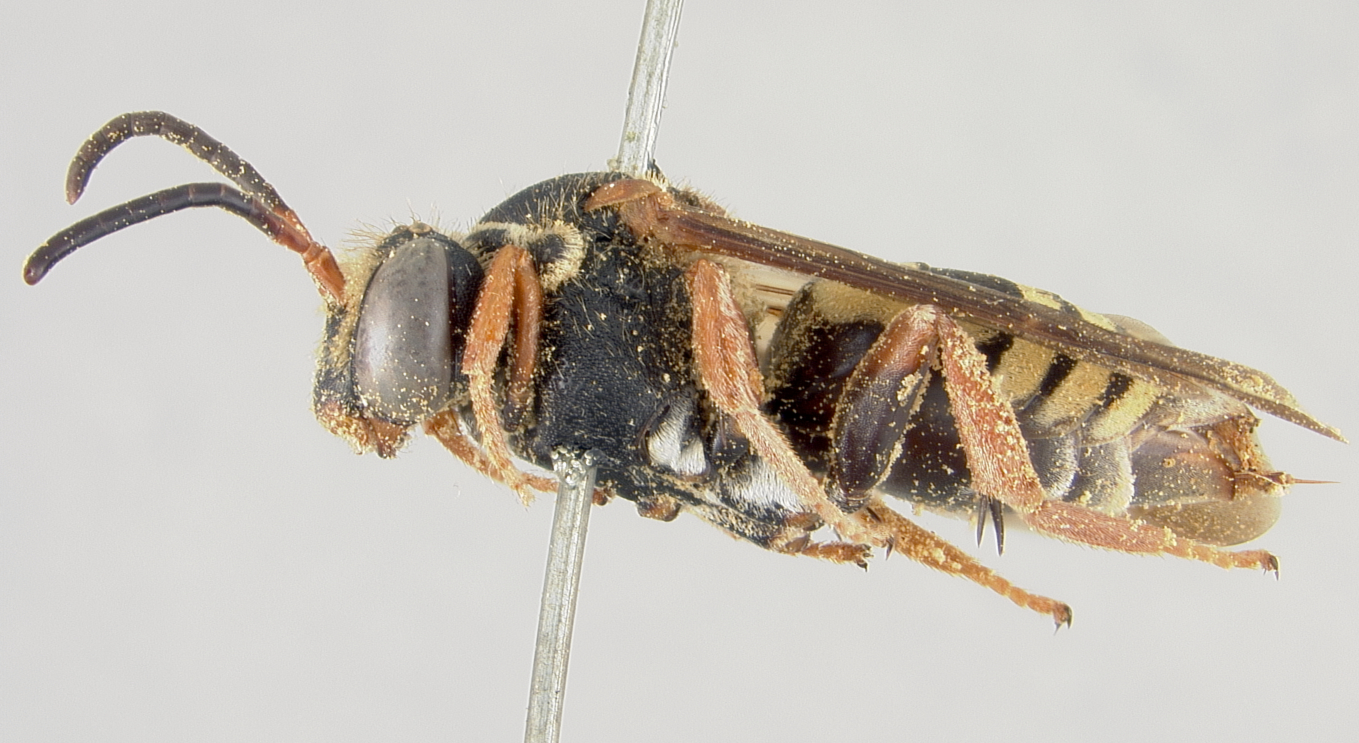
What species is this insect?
Triepeolus digueti
